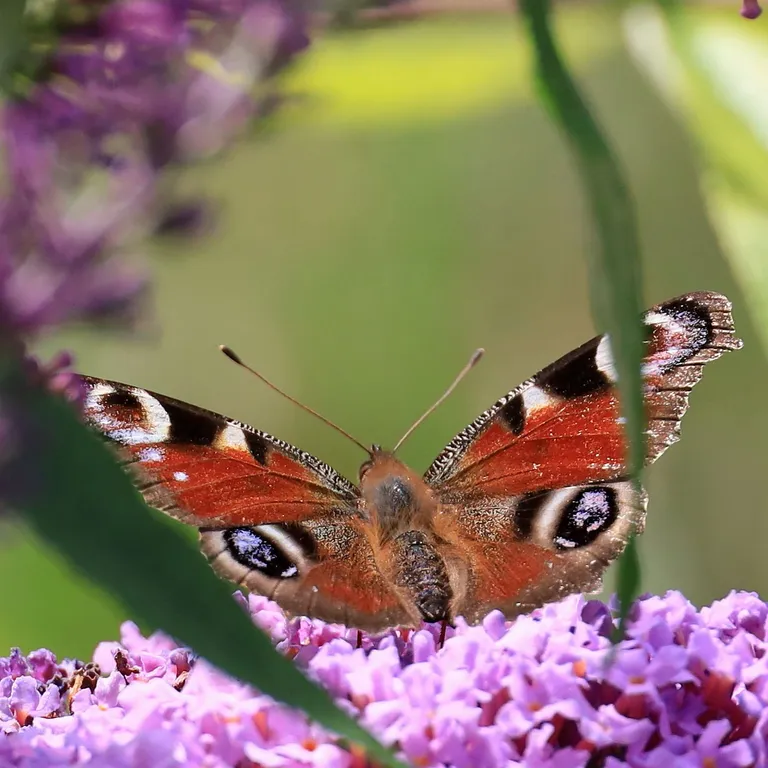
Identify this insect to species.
Aglais io
